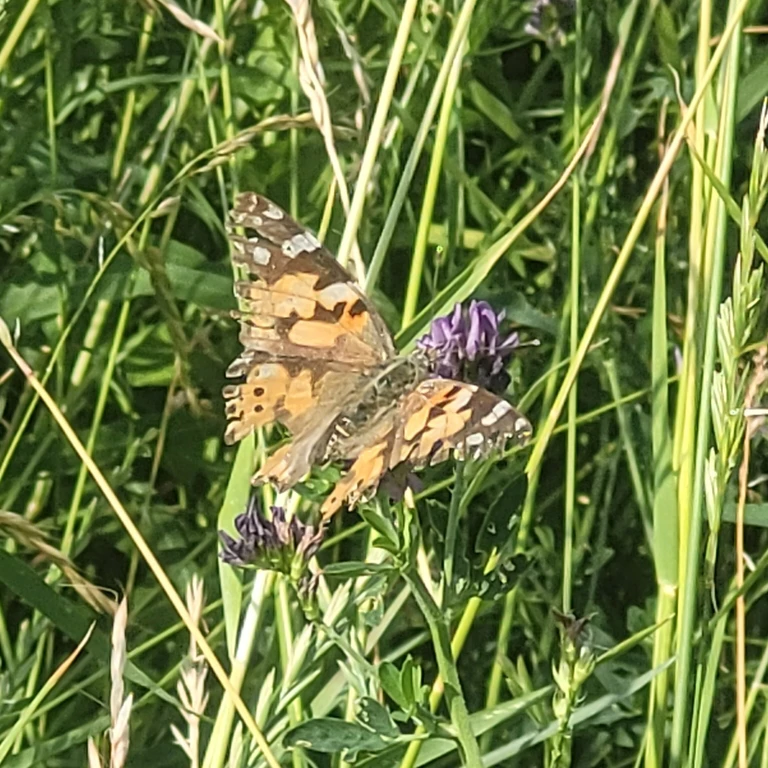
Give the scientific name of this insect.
Vanessa cardui
